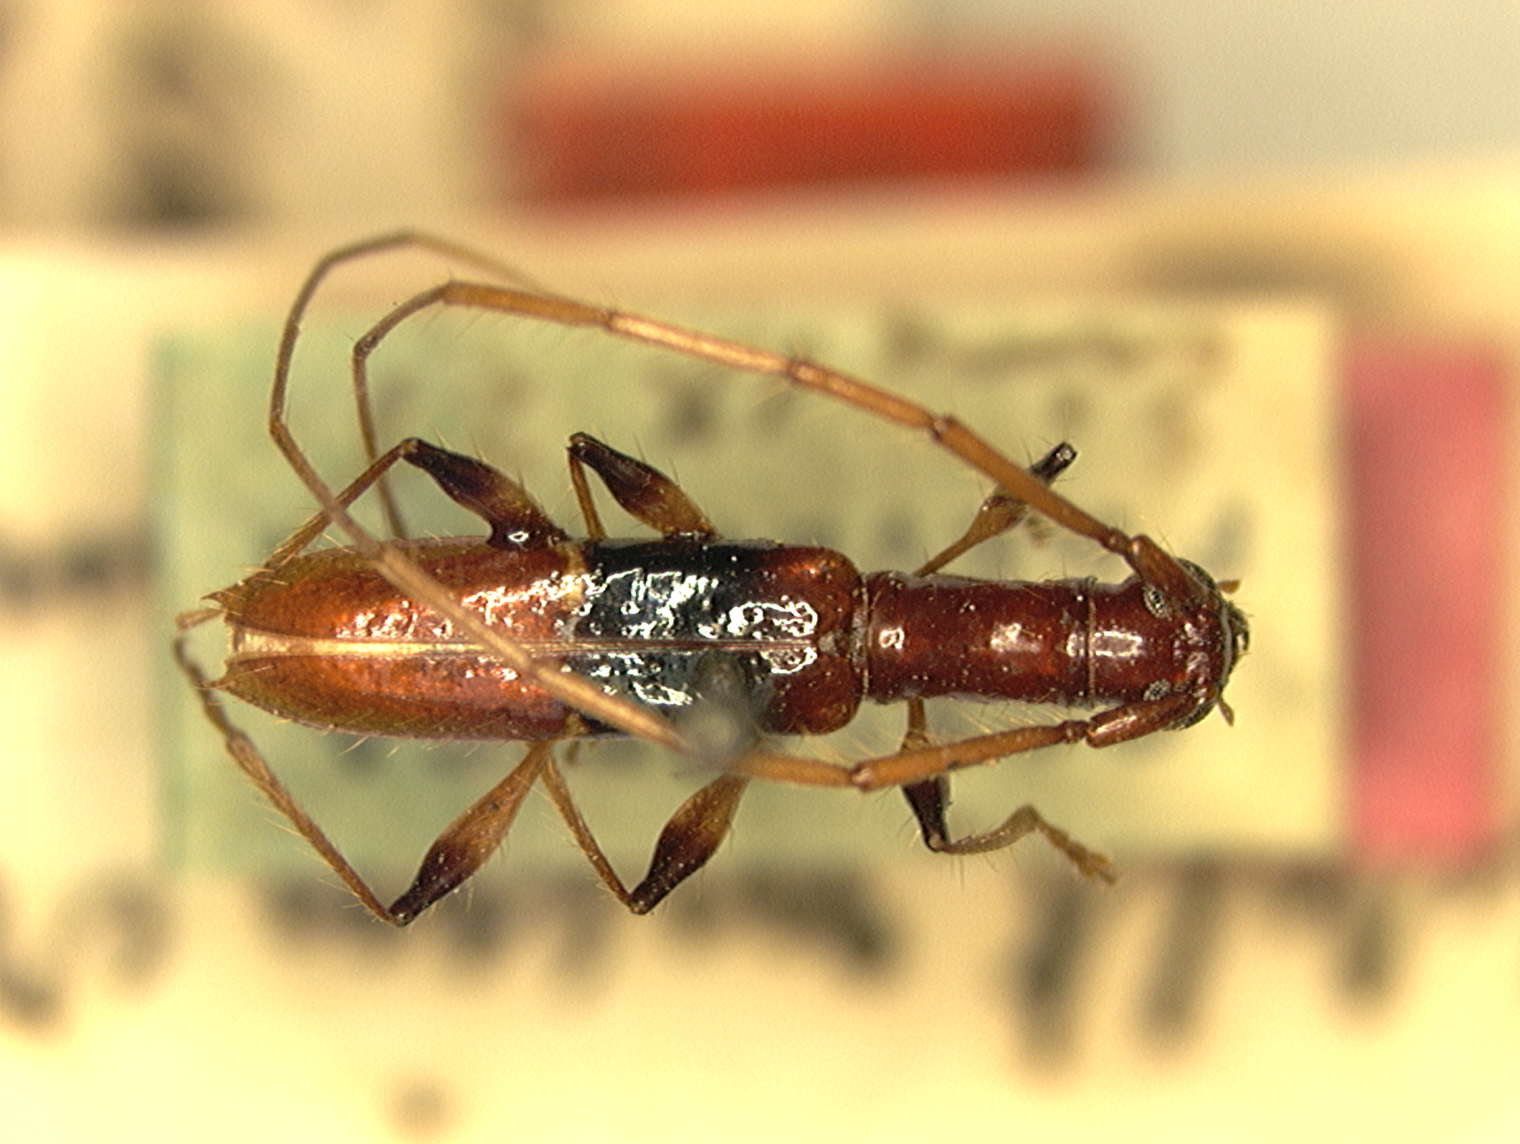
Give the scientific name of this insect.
Heterachthes rubricolor
